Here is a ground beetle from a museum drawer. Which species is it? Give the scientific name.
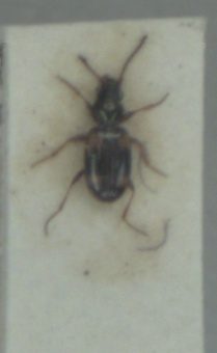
Bembidion quadrimaculatum
